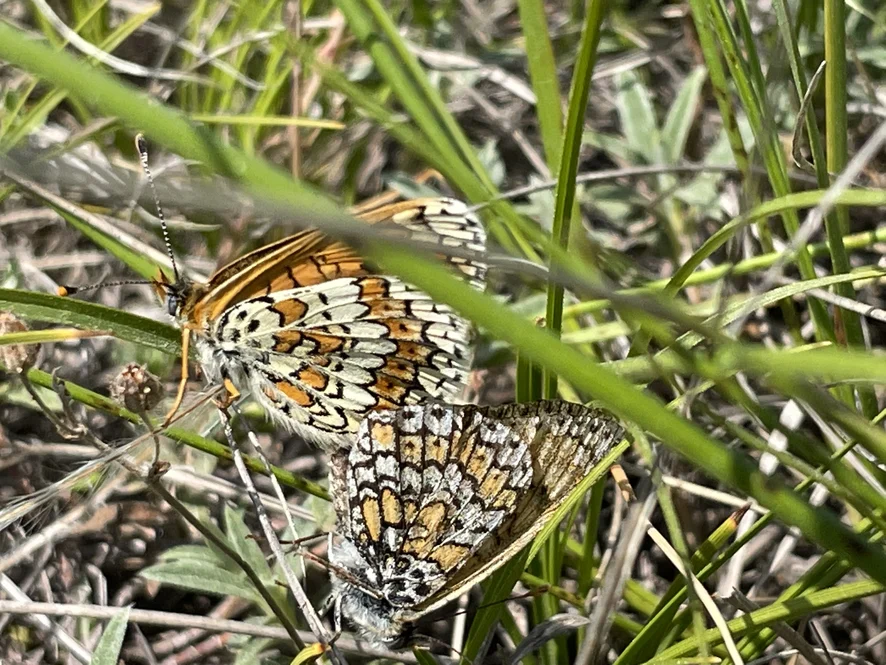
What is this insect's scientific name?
Melitaea cinxia
